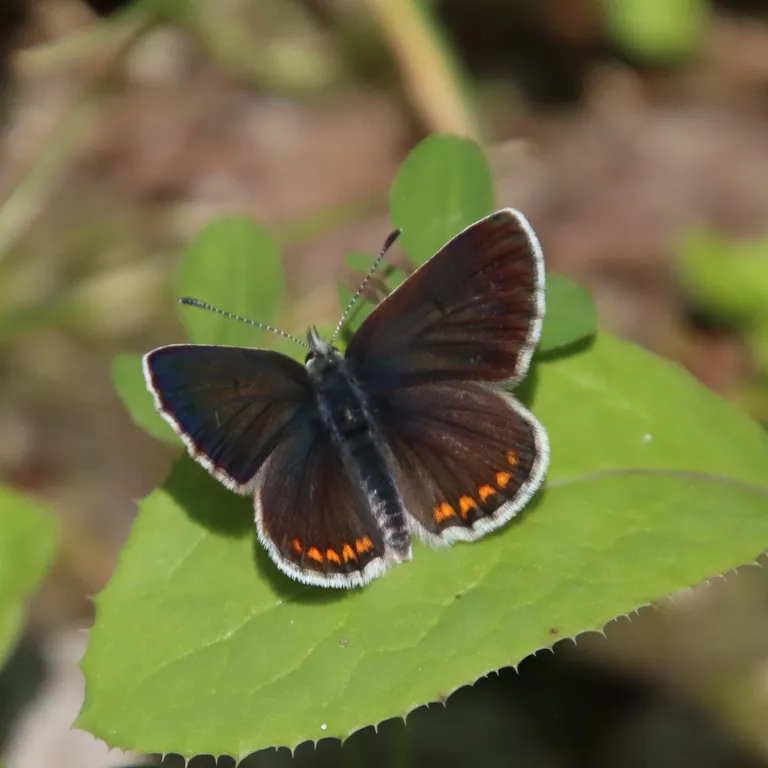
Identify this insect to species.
Aricia agestis/artaxerxes
